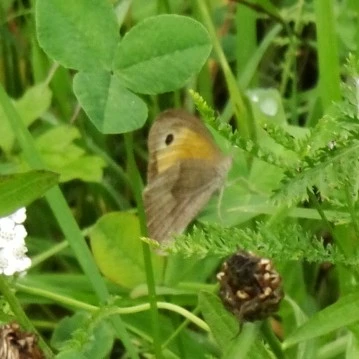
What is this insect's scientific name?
Maniola jurtina
